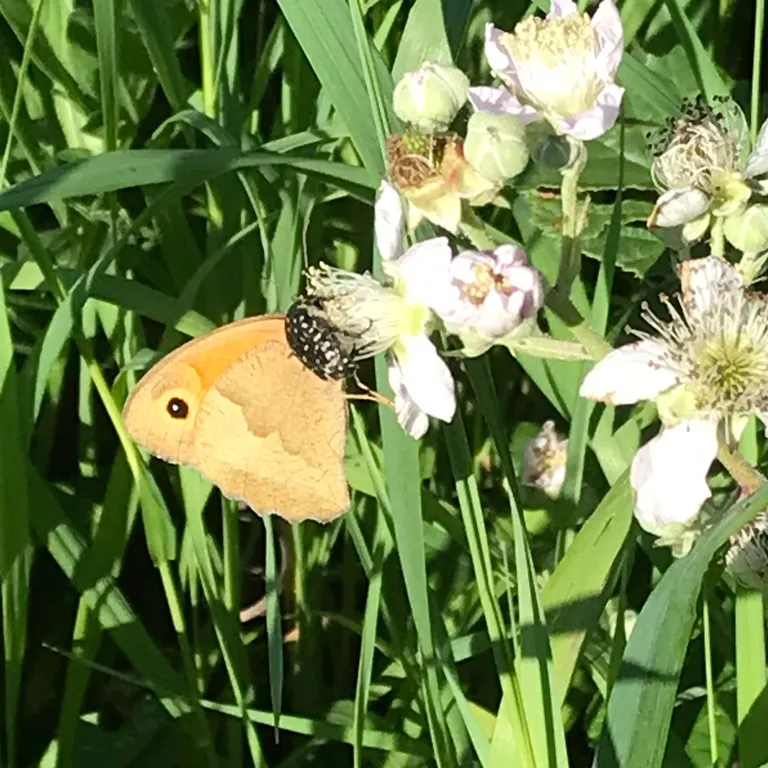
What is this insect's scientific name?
Maniola jurtina
